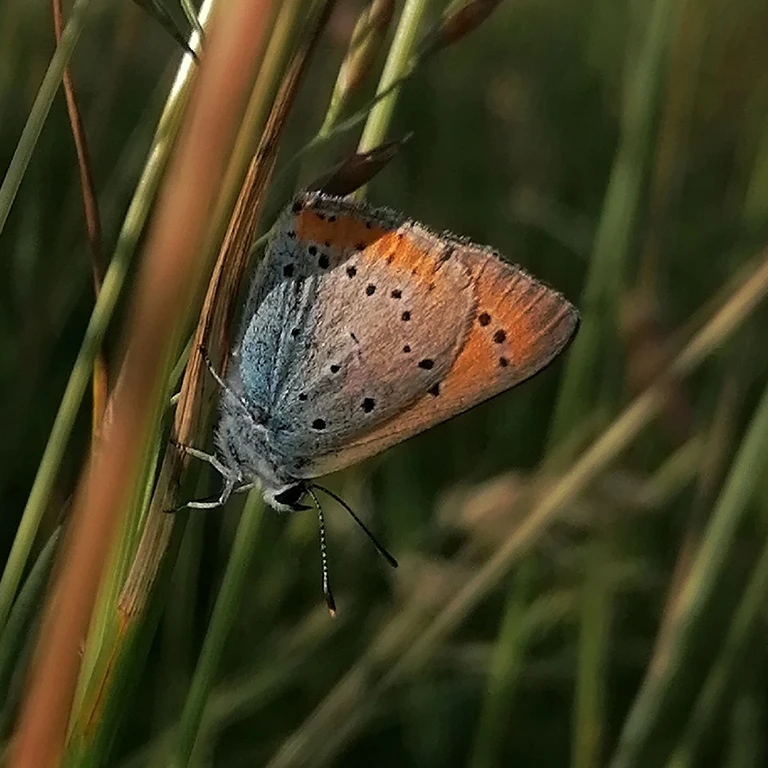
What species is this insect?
Lycaena dispar
